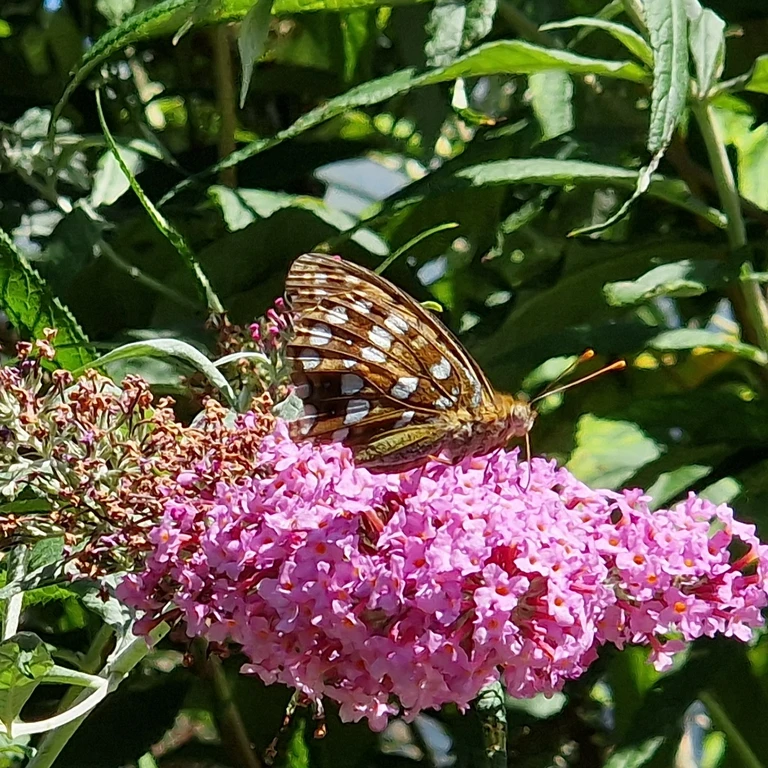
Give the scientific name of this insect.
Fabriciana adippe
